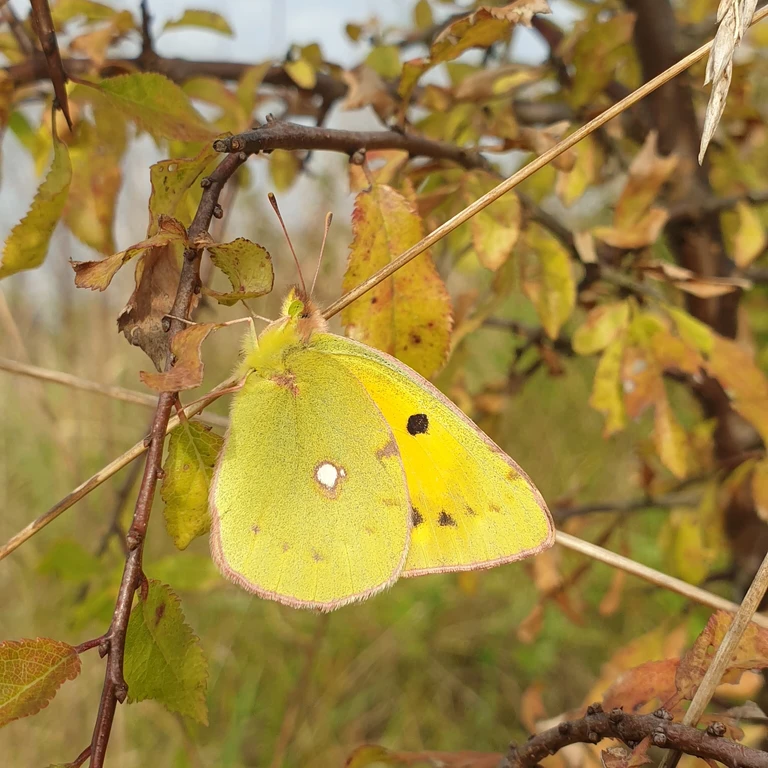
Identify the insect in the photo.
Colias croceus
